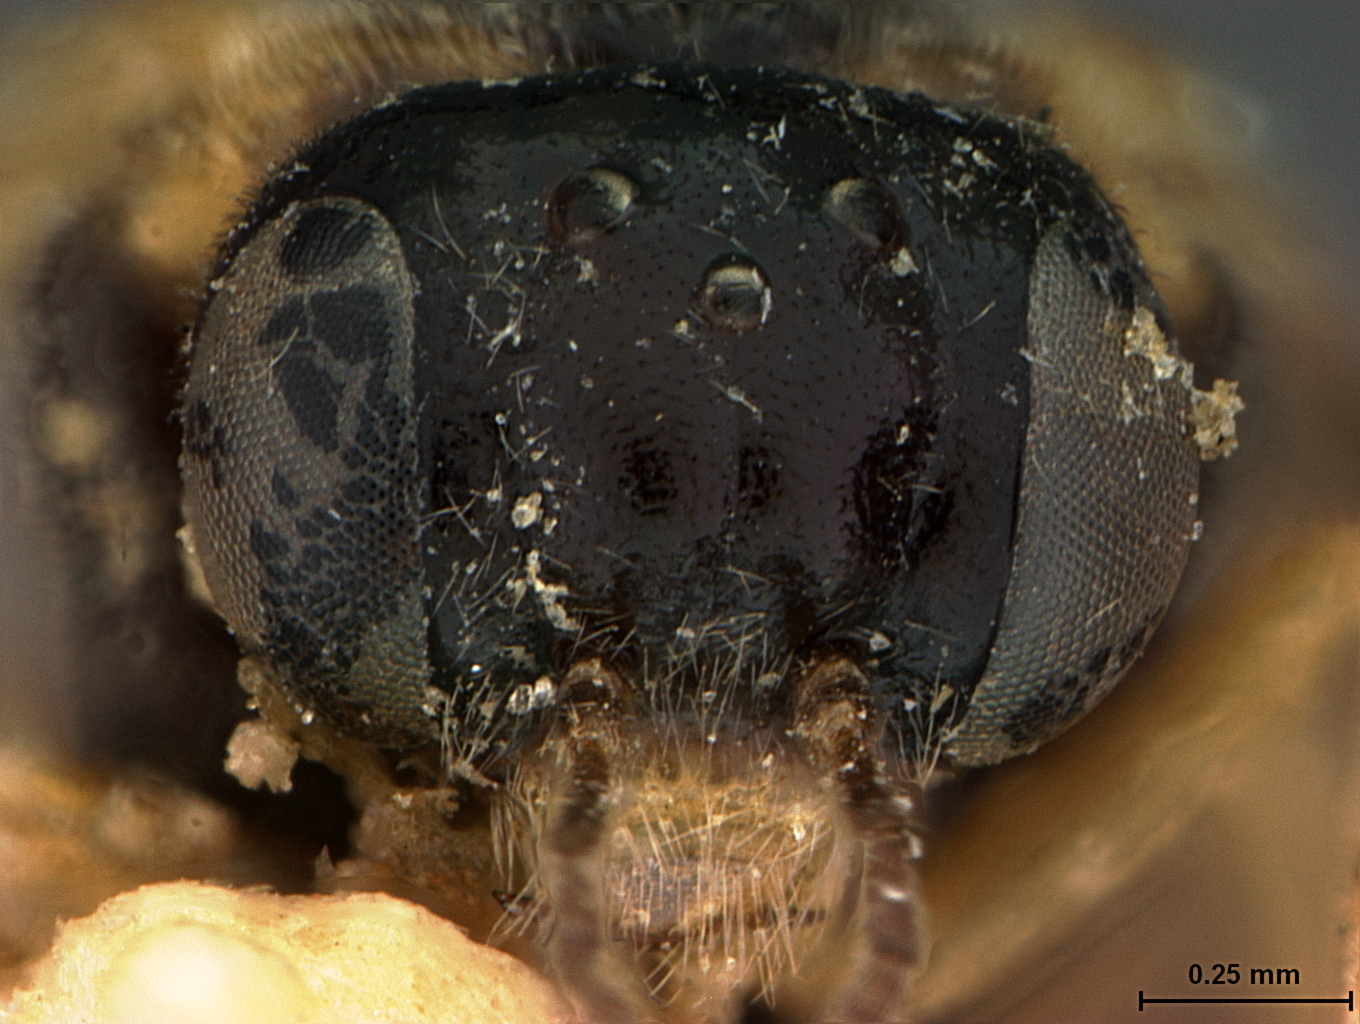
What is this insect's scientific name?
Acordulecera flavipes
